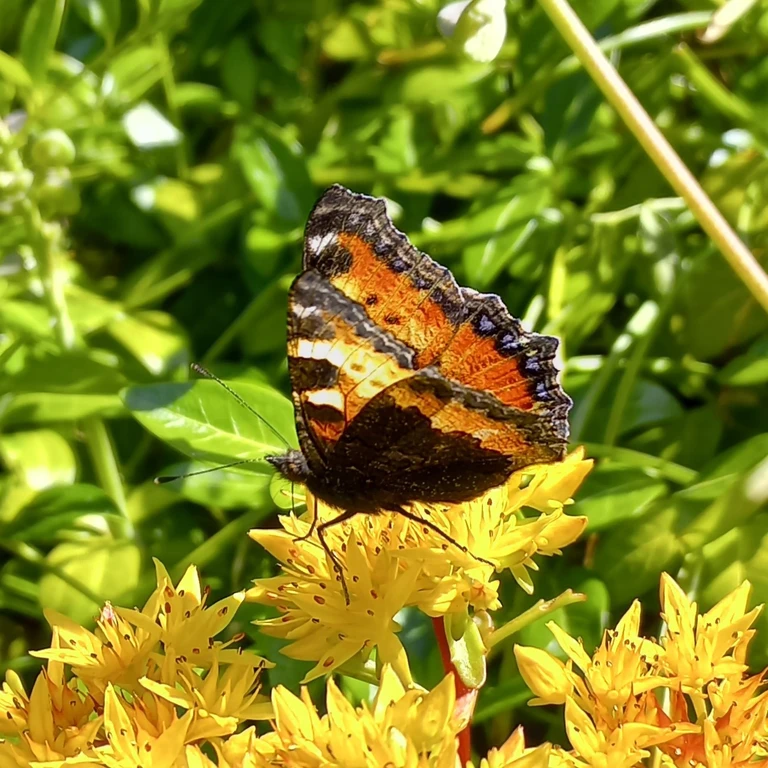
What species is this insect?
Aglais urticae
